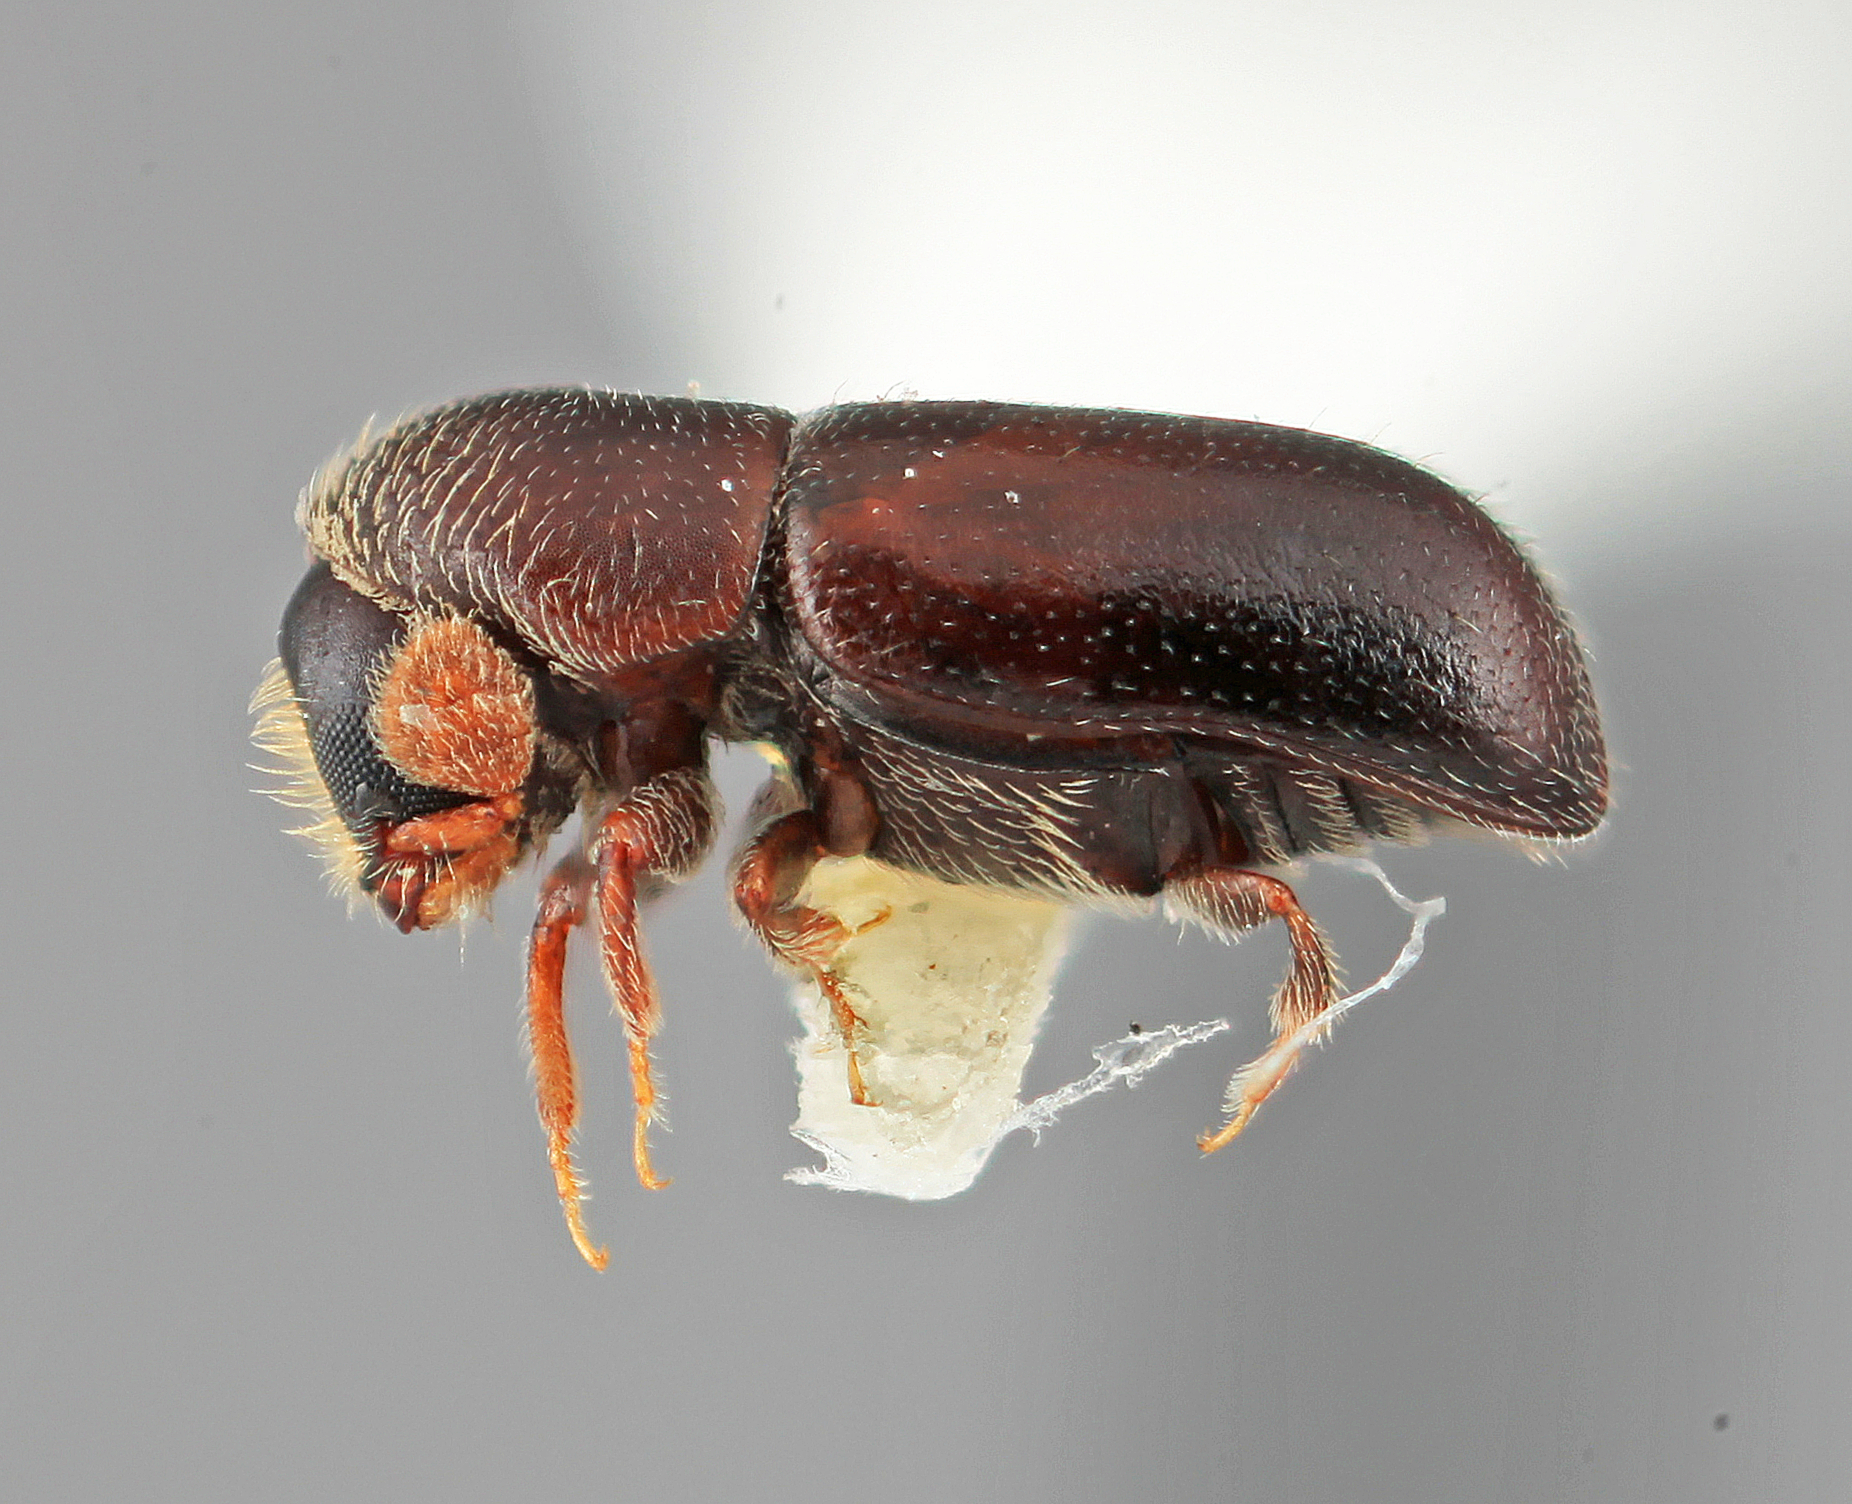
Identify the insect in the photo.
Corthyloxiphus reticulatus
